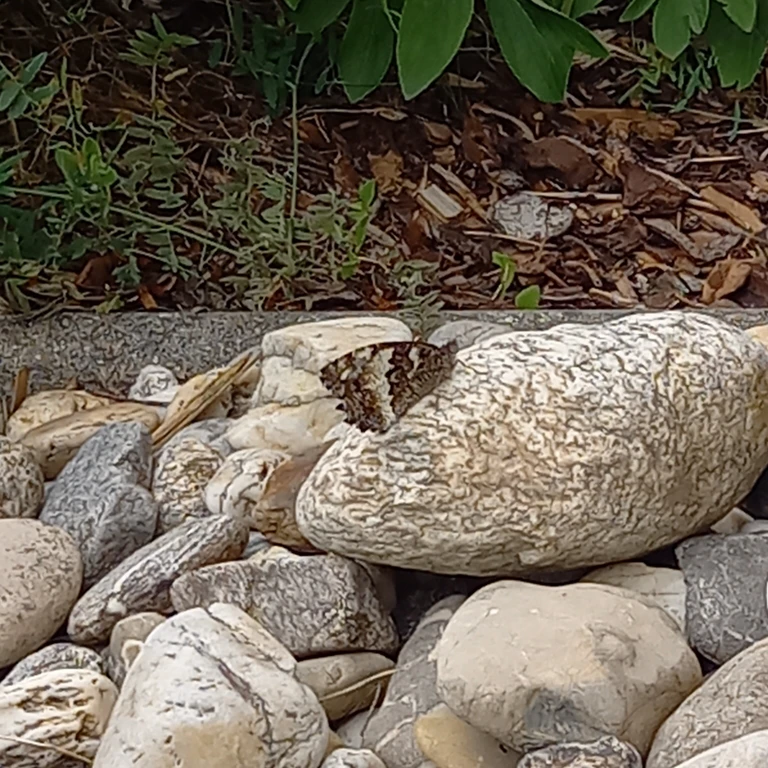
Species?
Brintesia circe
